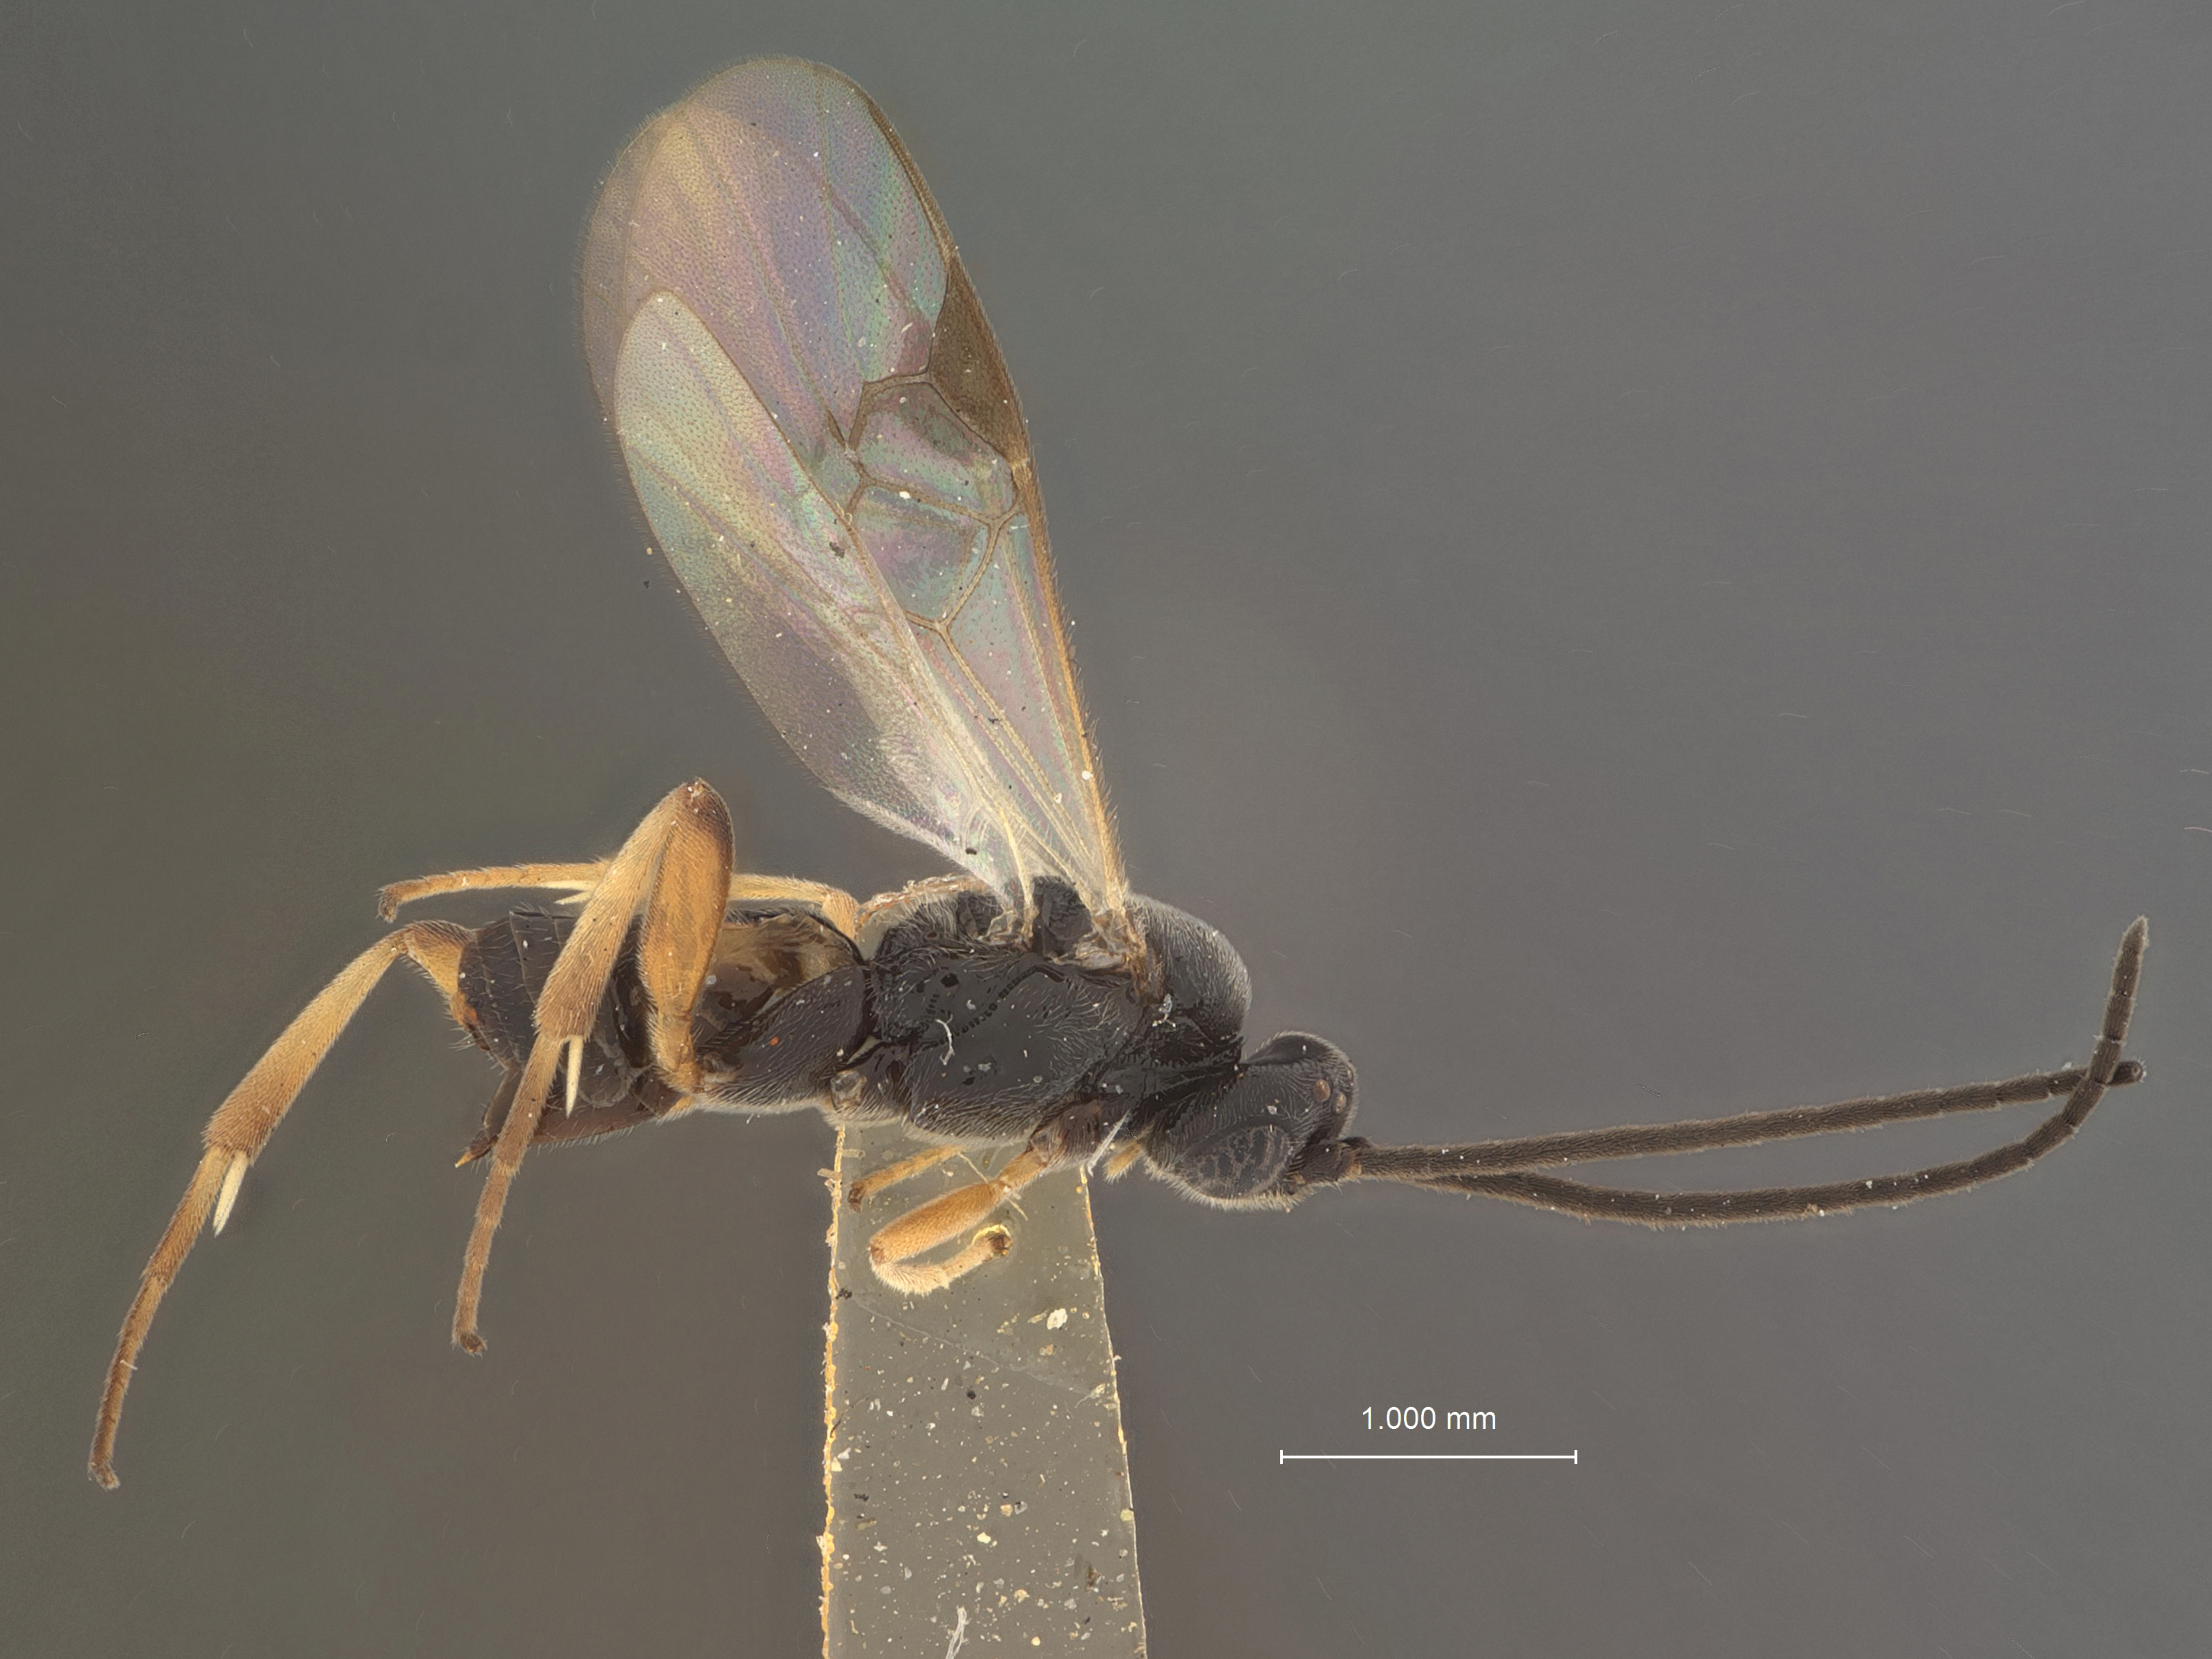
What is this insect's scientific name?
Apanteles halistidotae
